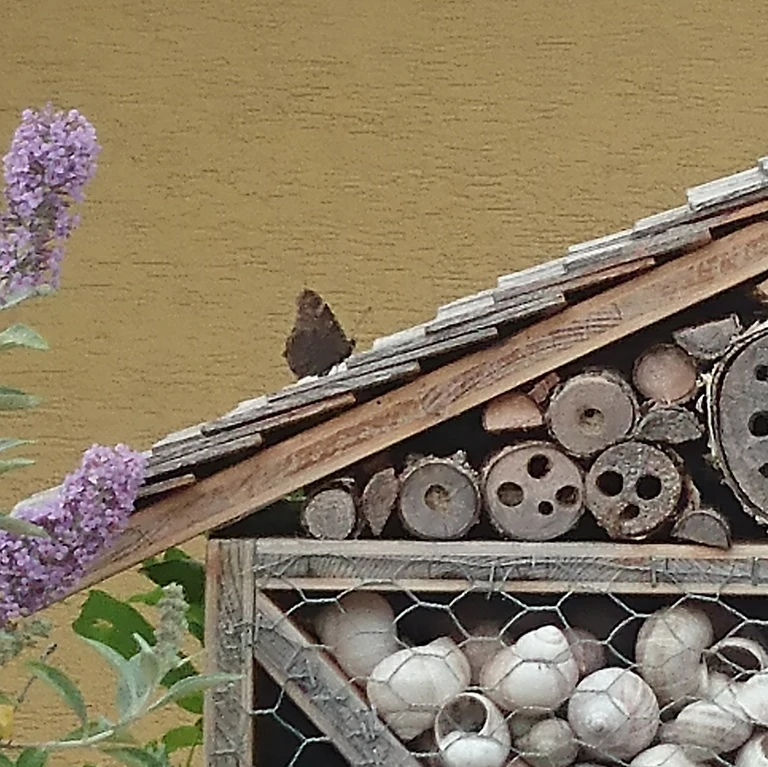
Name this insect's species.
Aglais io
